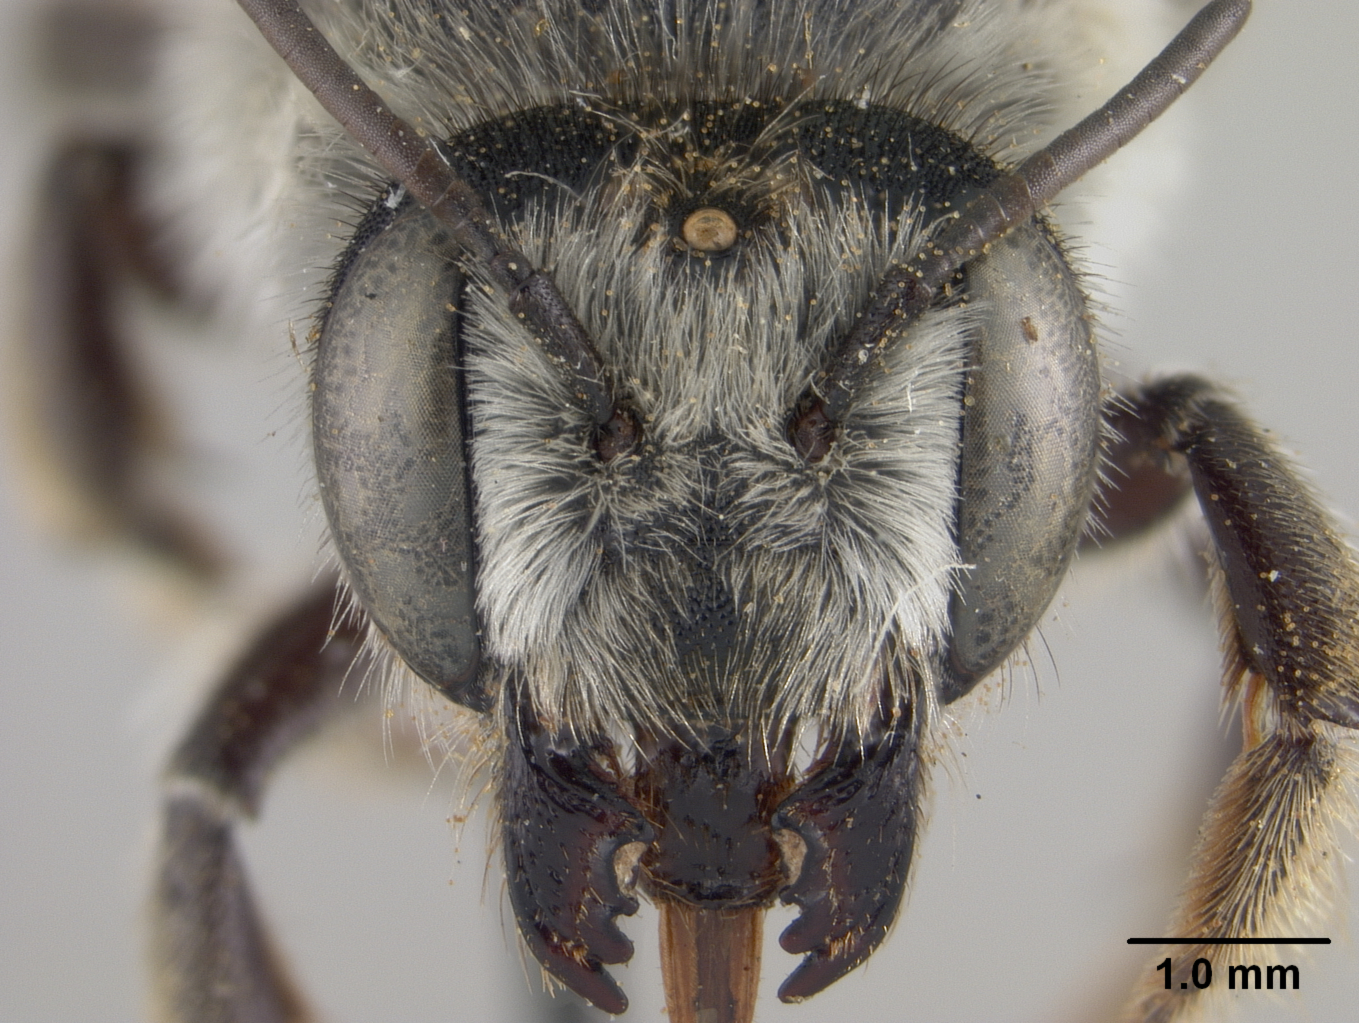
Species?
Megachile moschata
